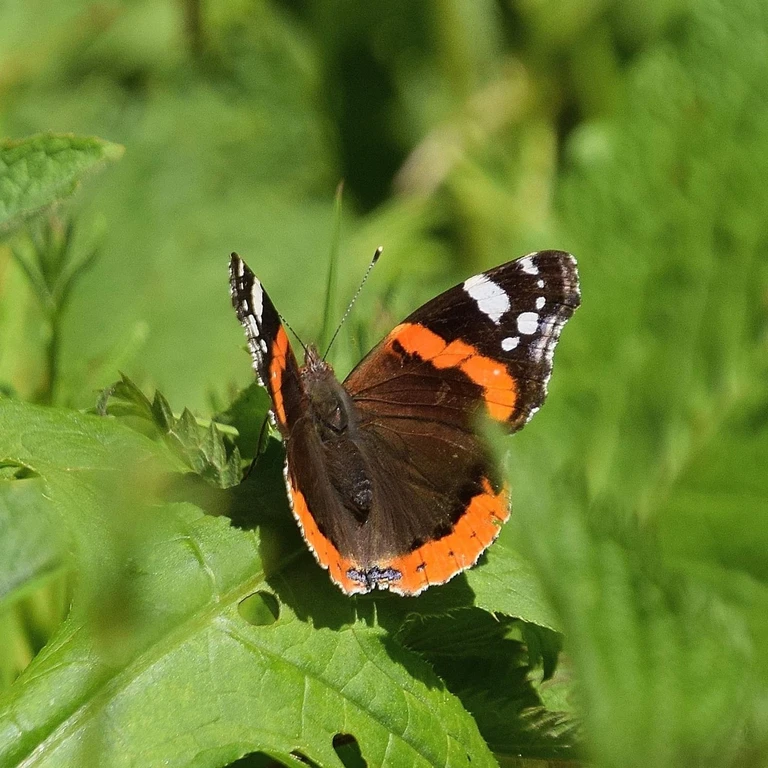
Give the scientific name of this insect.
Vanessa atalanta
